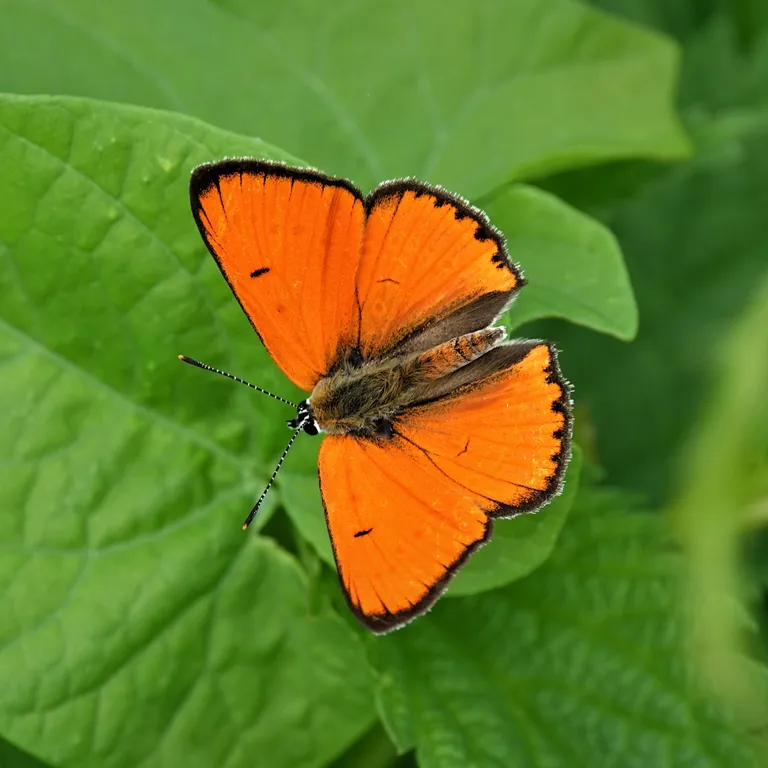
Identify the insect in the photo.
Lycaena dispar
